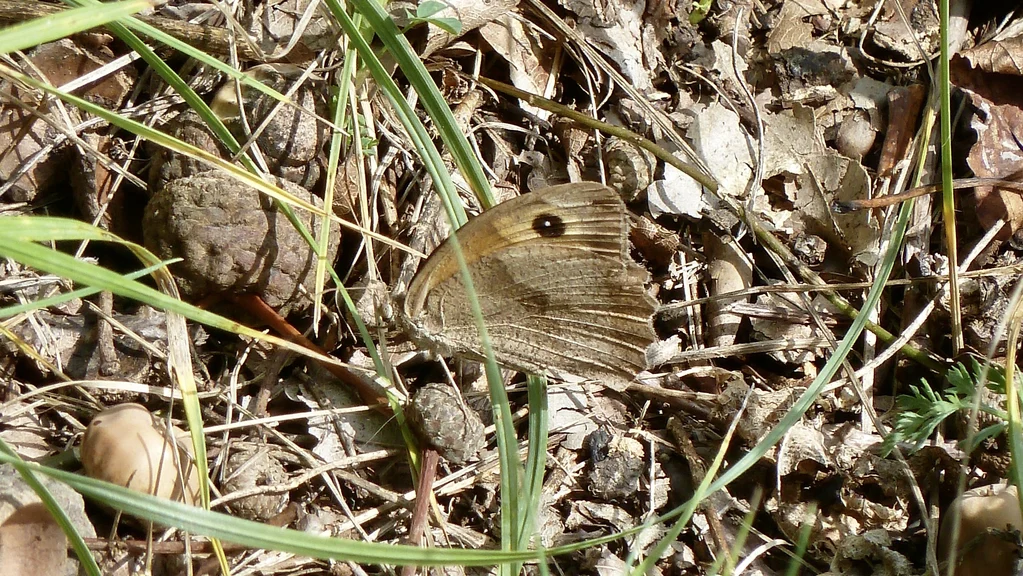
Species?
Maniola jurtina
